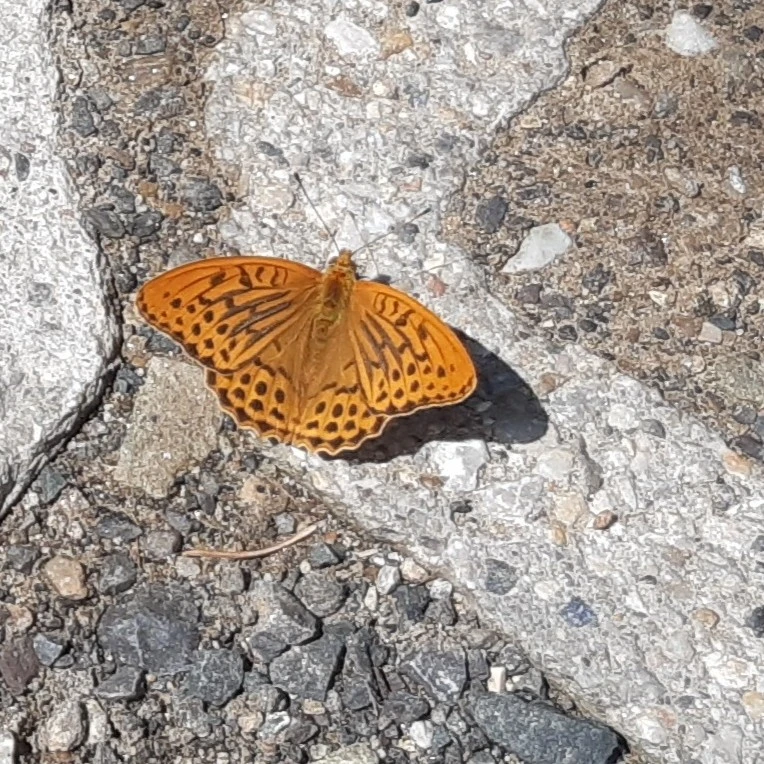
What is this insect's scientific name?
Argynnis paphia
